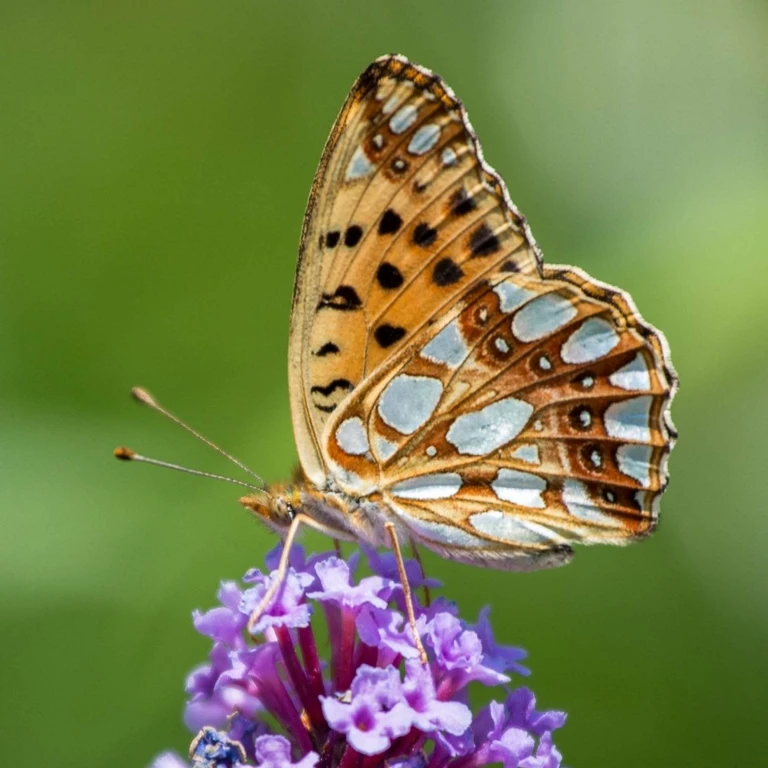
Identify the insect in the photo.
Issoria lathonia
